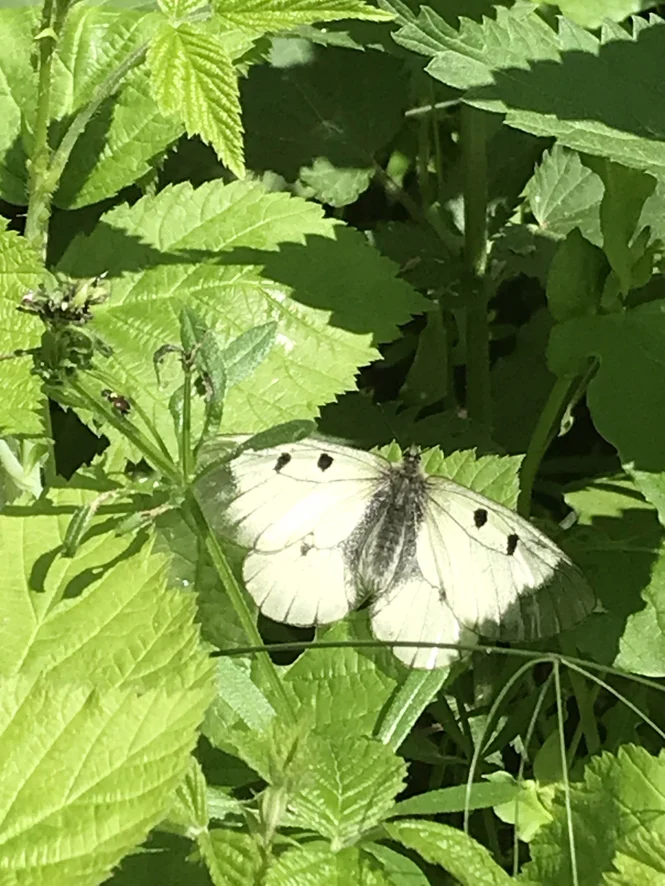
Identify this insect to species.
Parnassius mnemosyne
